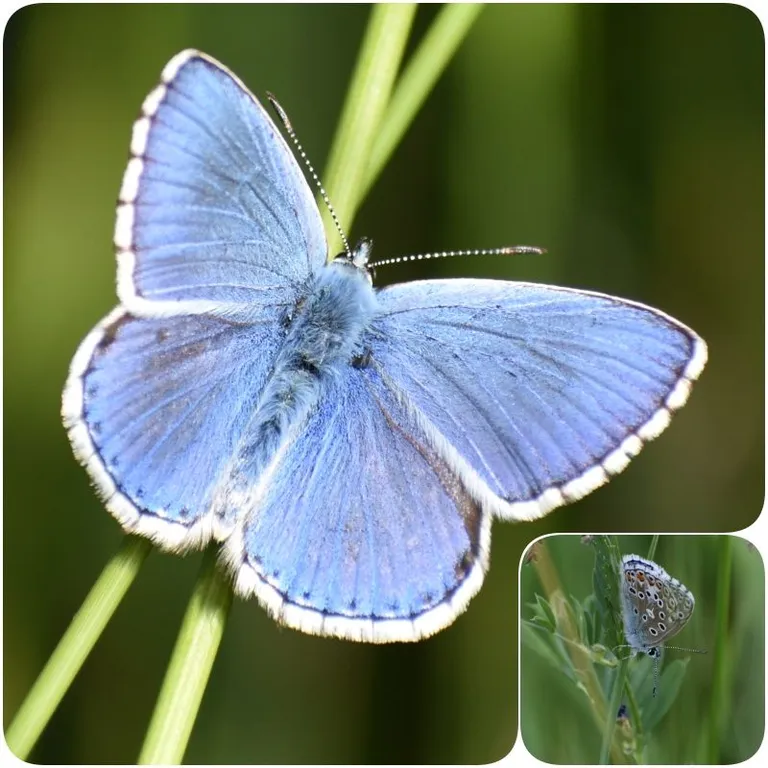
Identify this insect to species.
Lysandra bellargus
